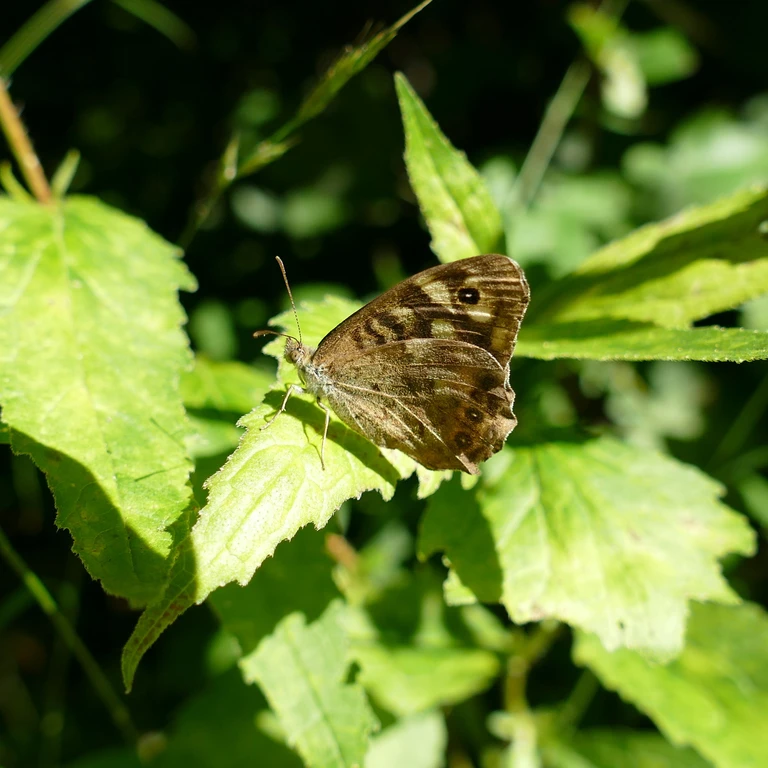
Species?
Pararge aegeria
